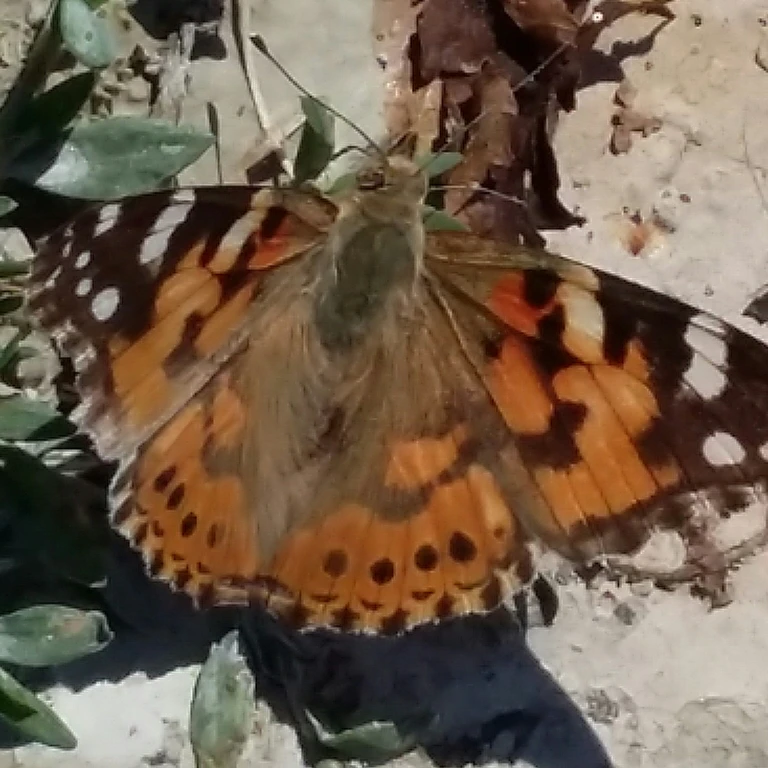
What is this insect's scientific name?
Vanessa cardui
